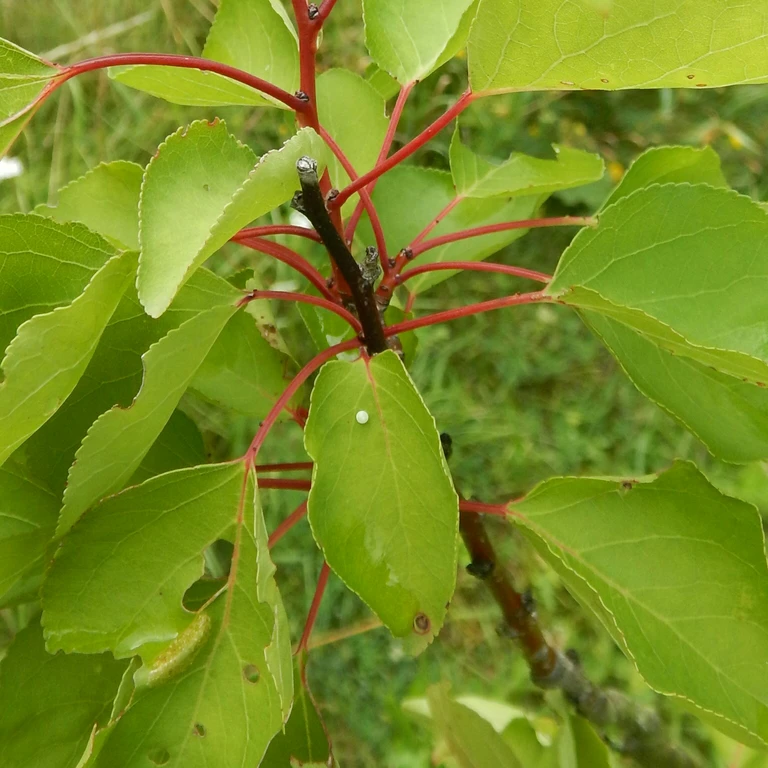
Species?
Iphiclides podalirius
